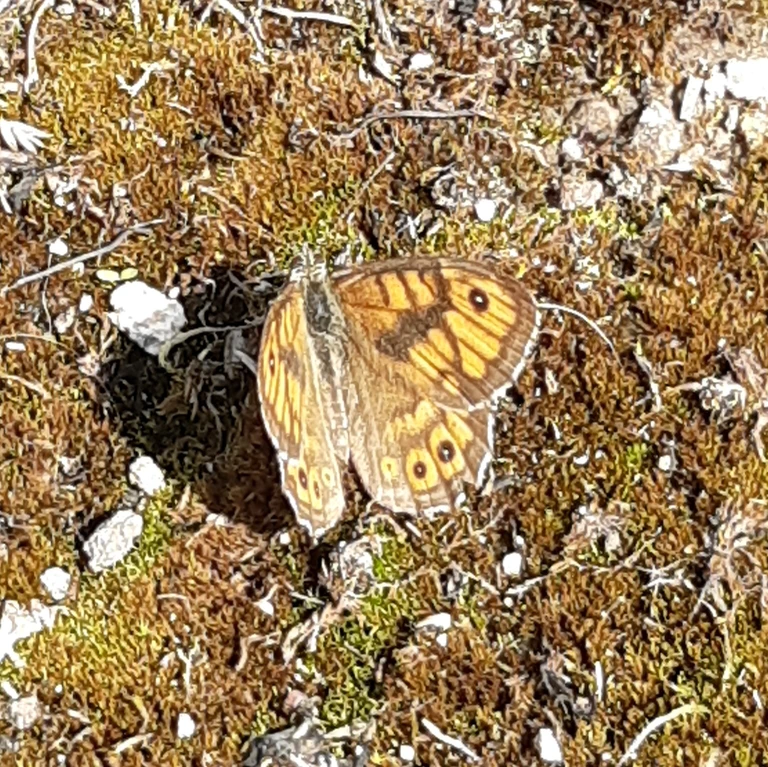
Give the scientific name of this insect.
Lasiommata megera (also Pararge megera)
